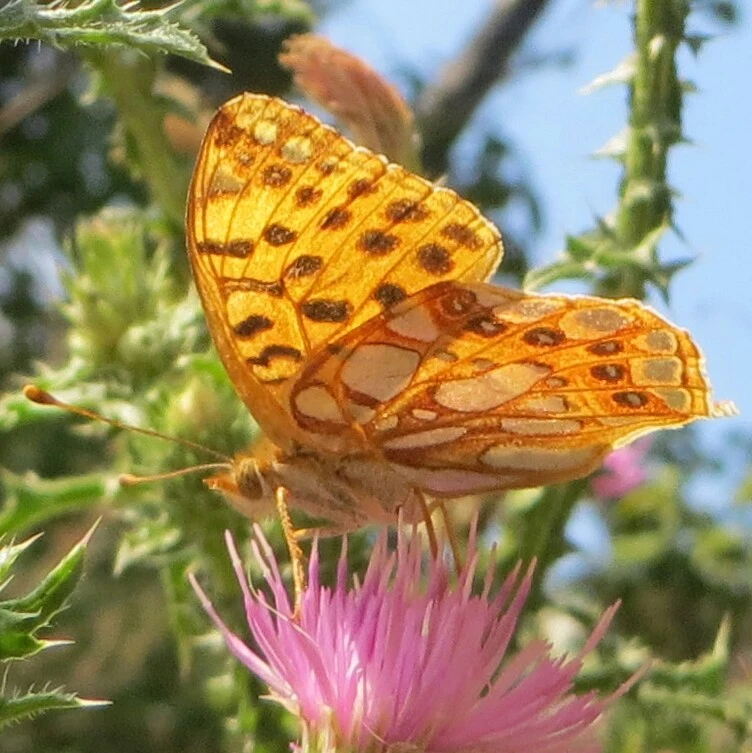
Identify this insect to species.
Issoria lathonia
